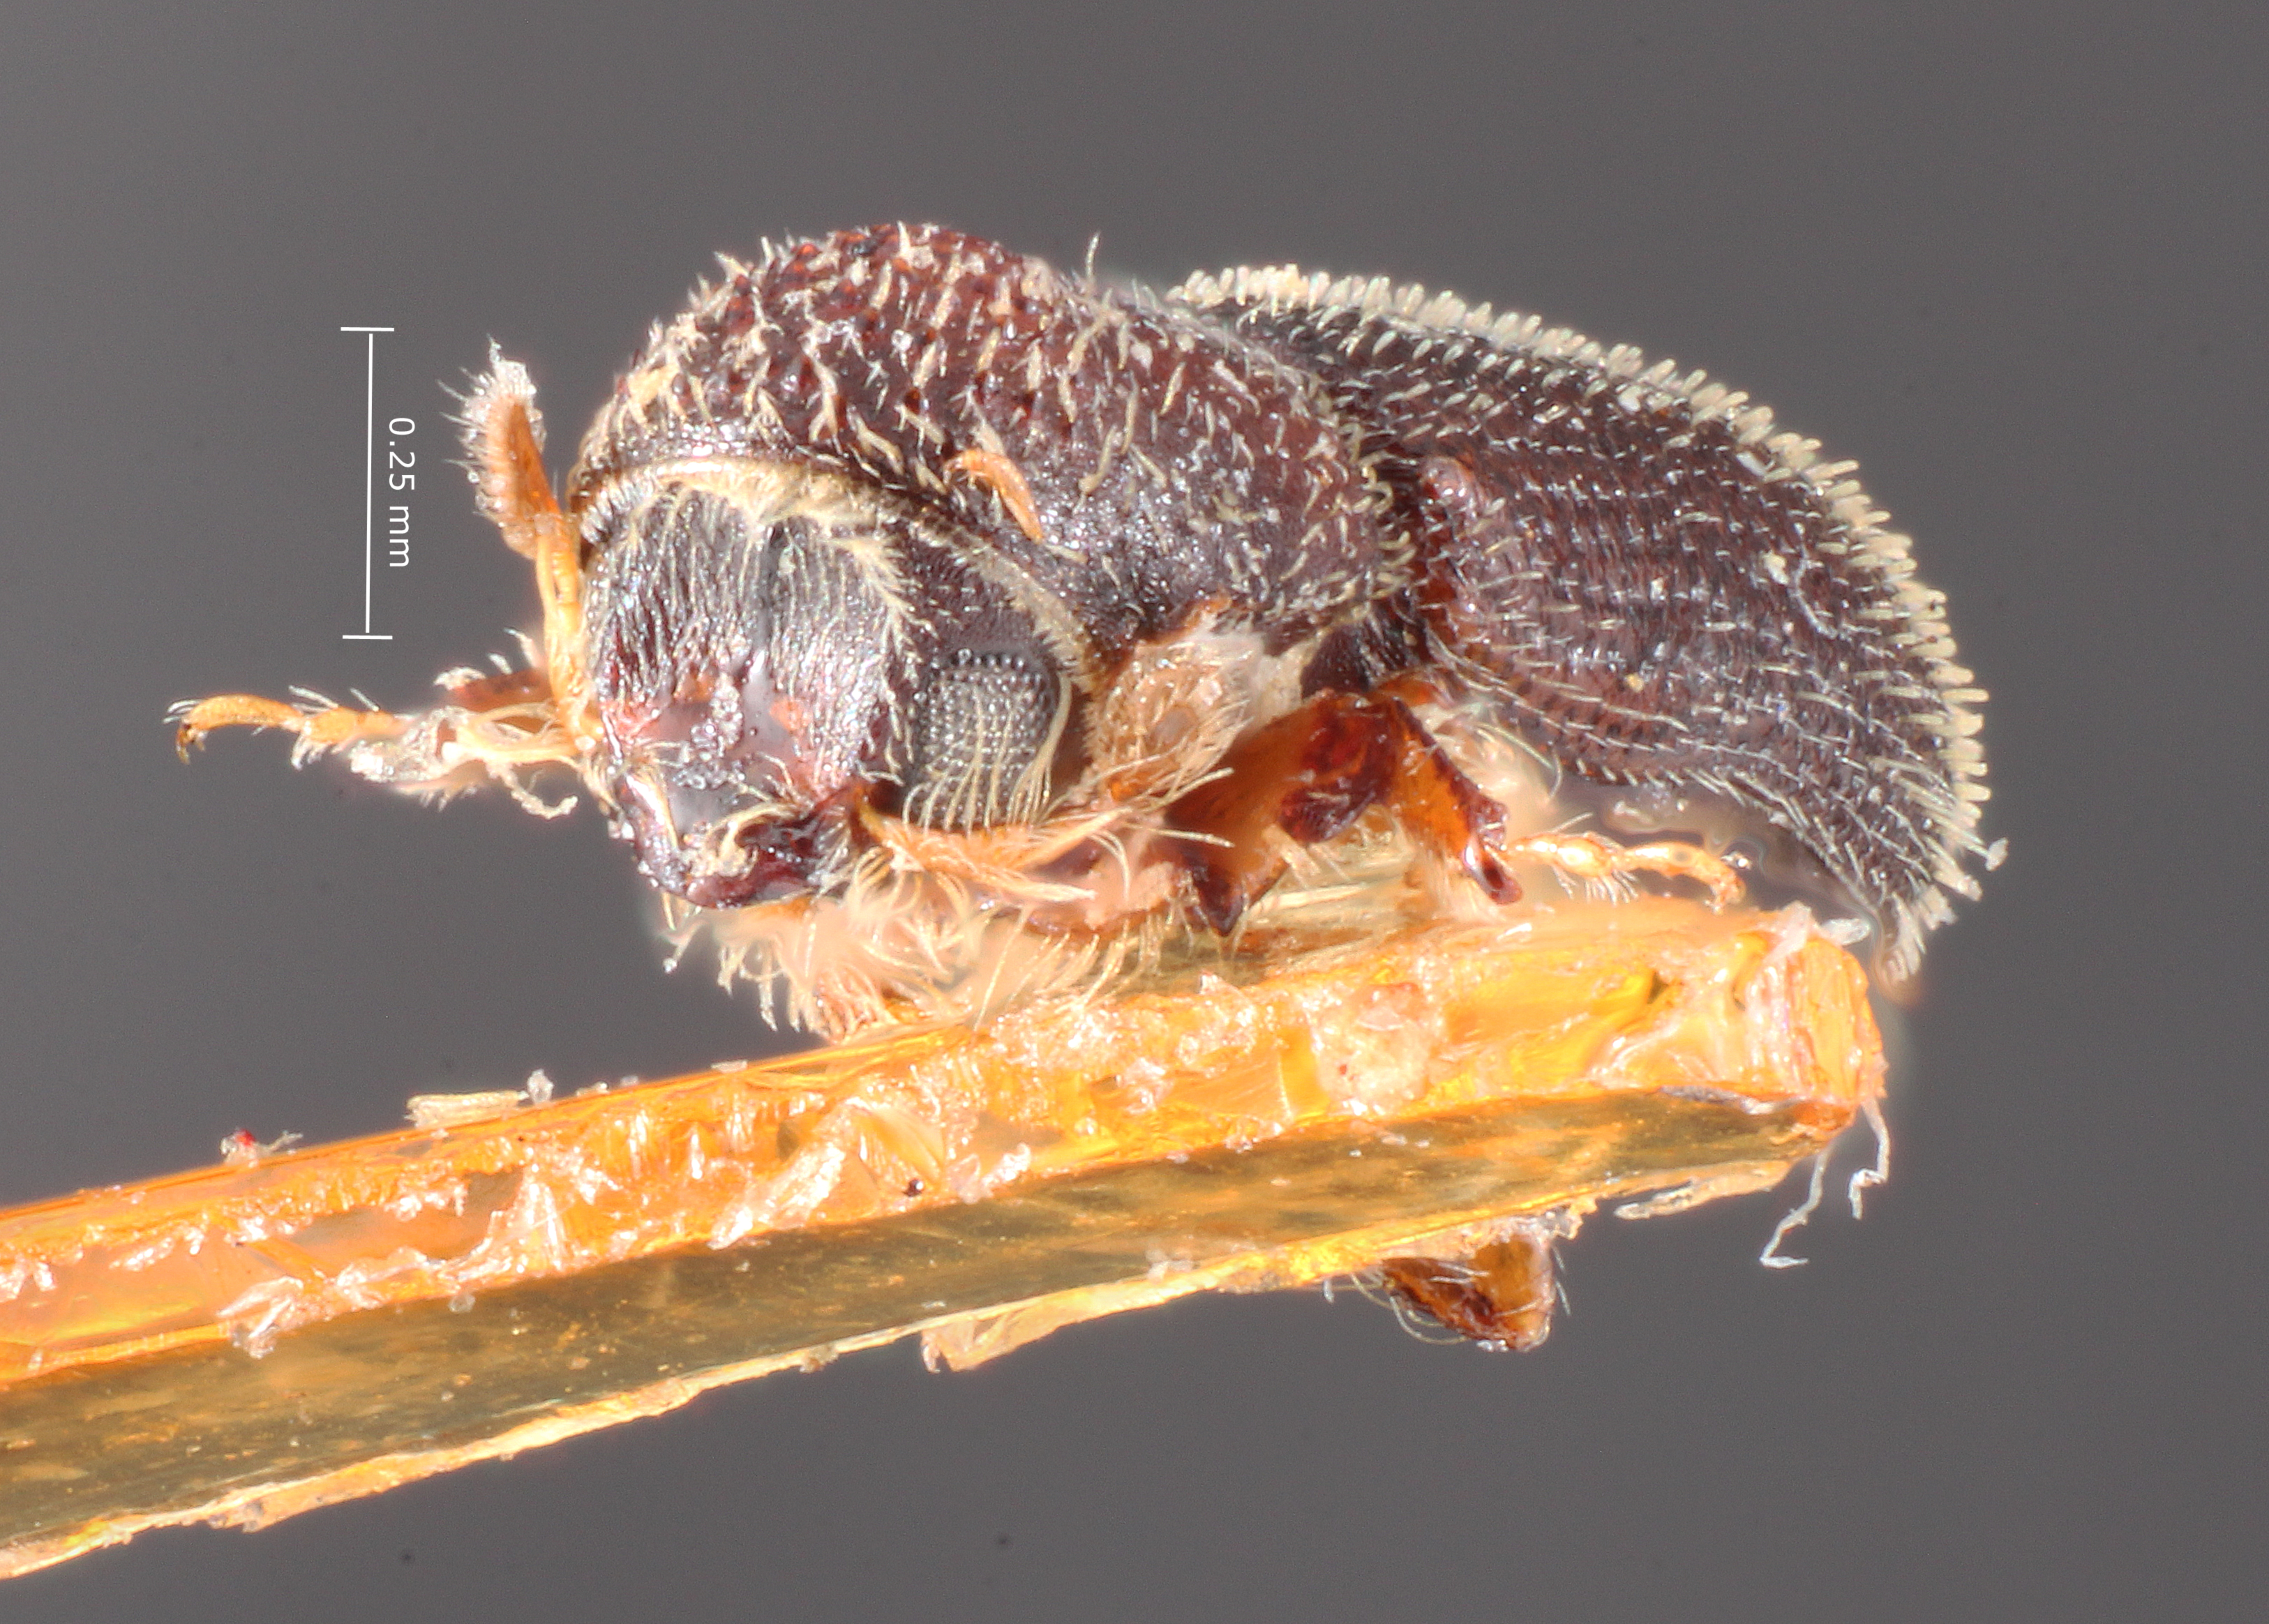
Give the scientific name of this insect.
Thysanoes lodelli
